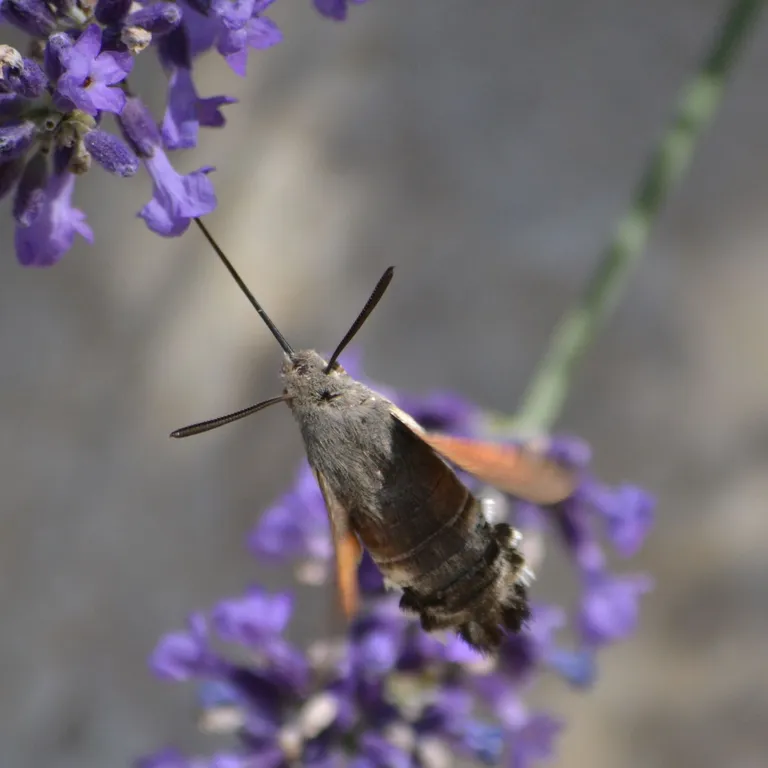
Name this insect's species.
Macroglossum stellatarum
